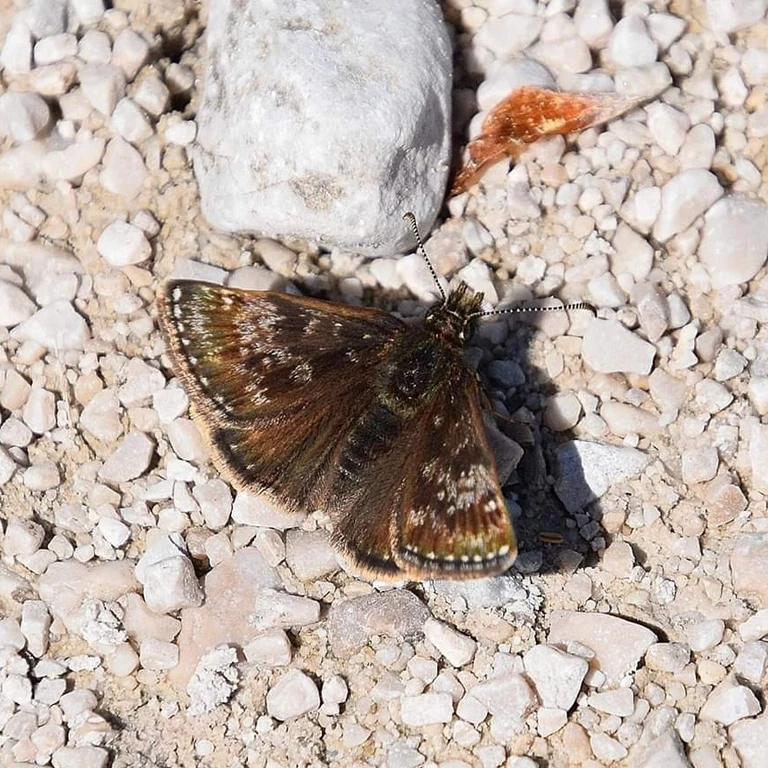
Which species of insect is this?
Erynnis tages
